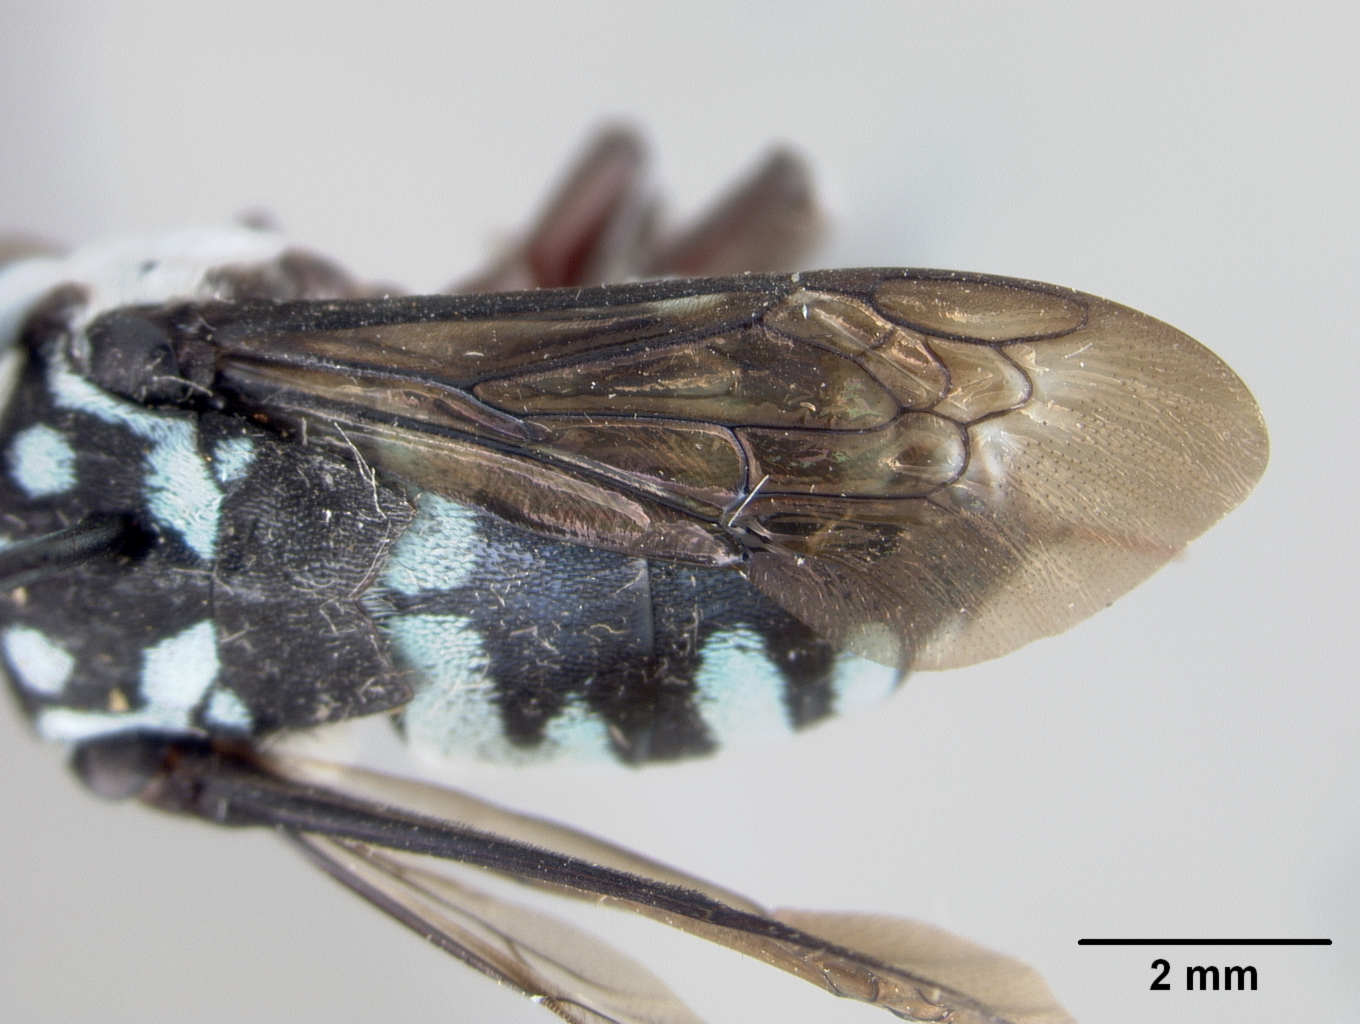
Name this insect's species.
Crocisa pernitida
